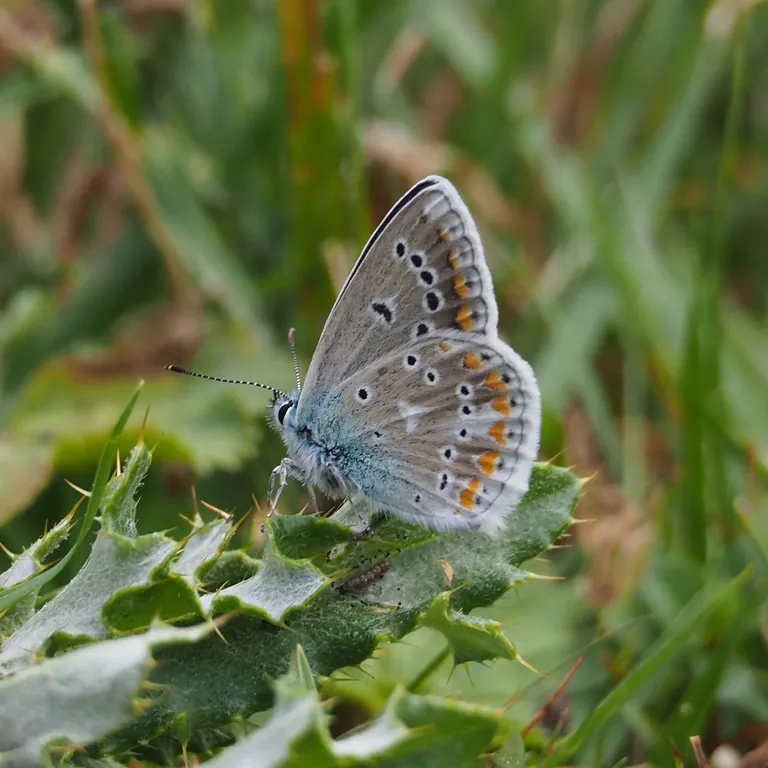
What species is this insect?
Polyommatus dorylas
